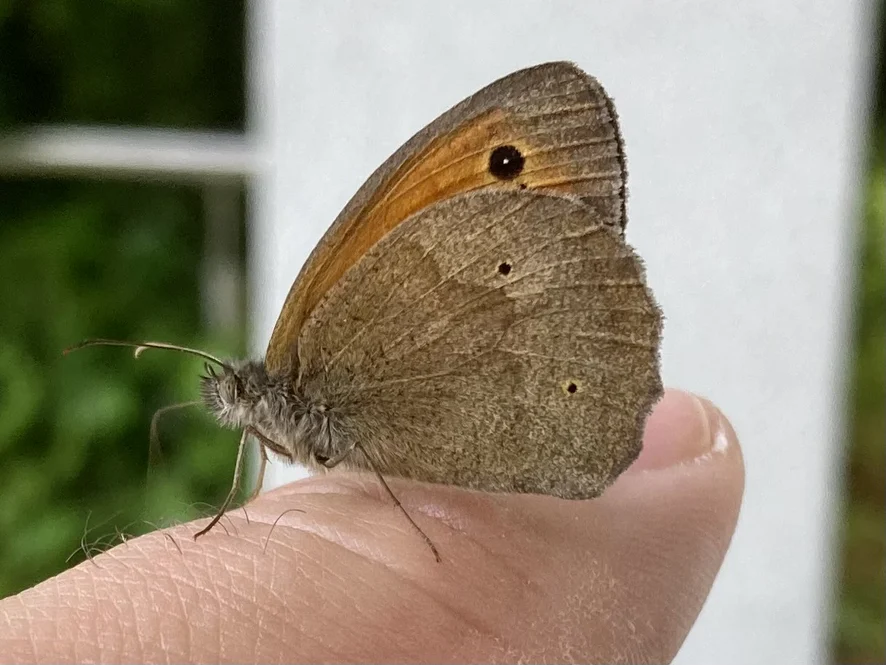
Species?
Maniola jurtina
